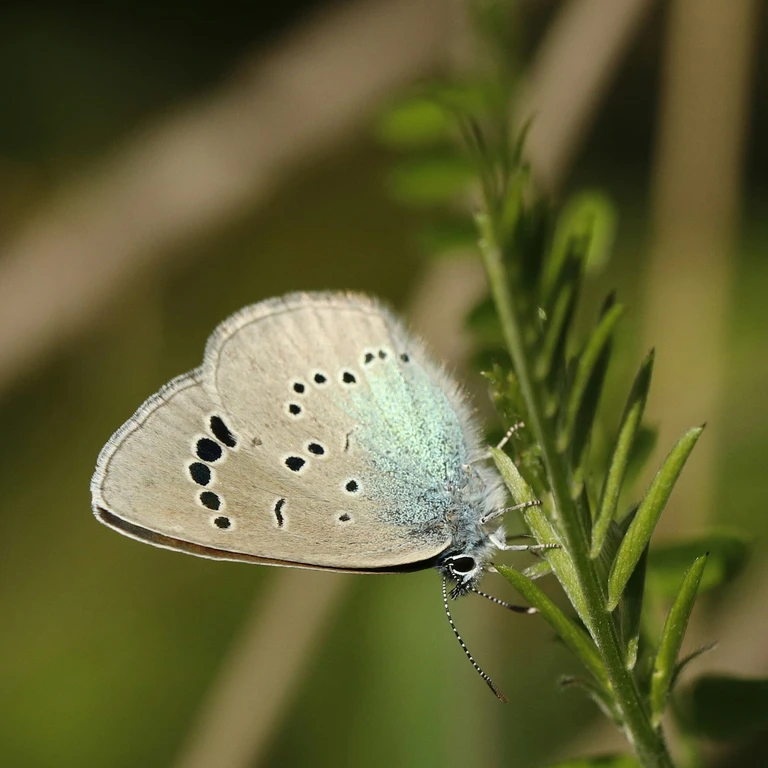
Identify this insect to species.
Glaucopsyche alexis
